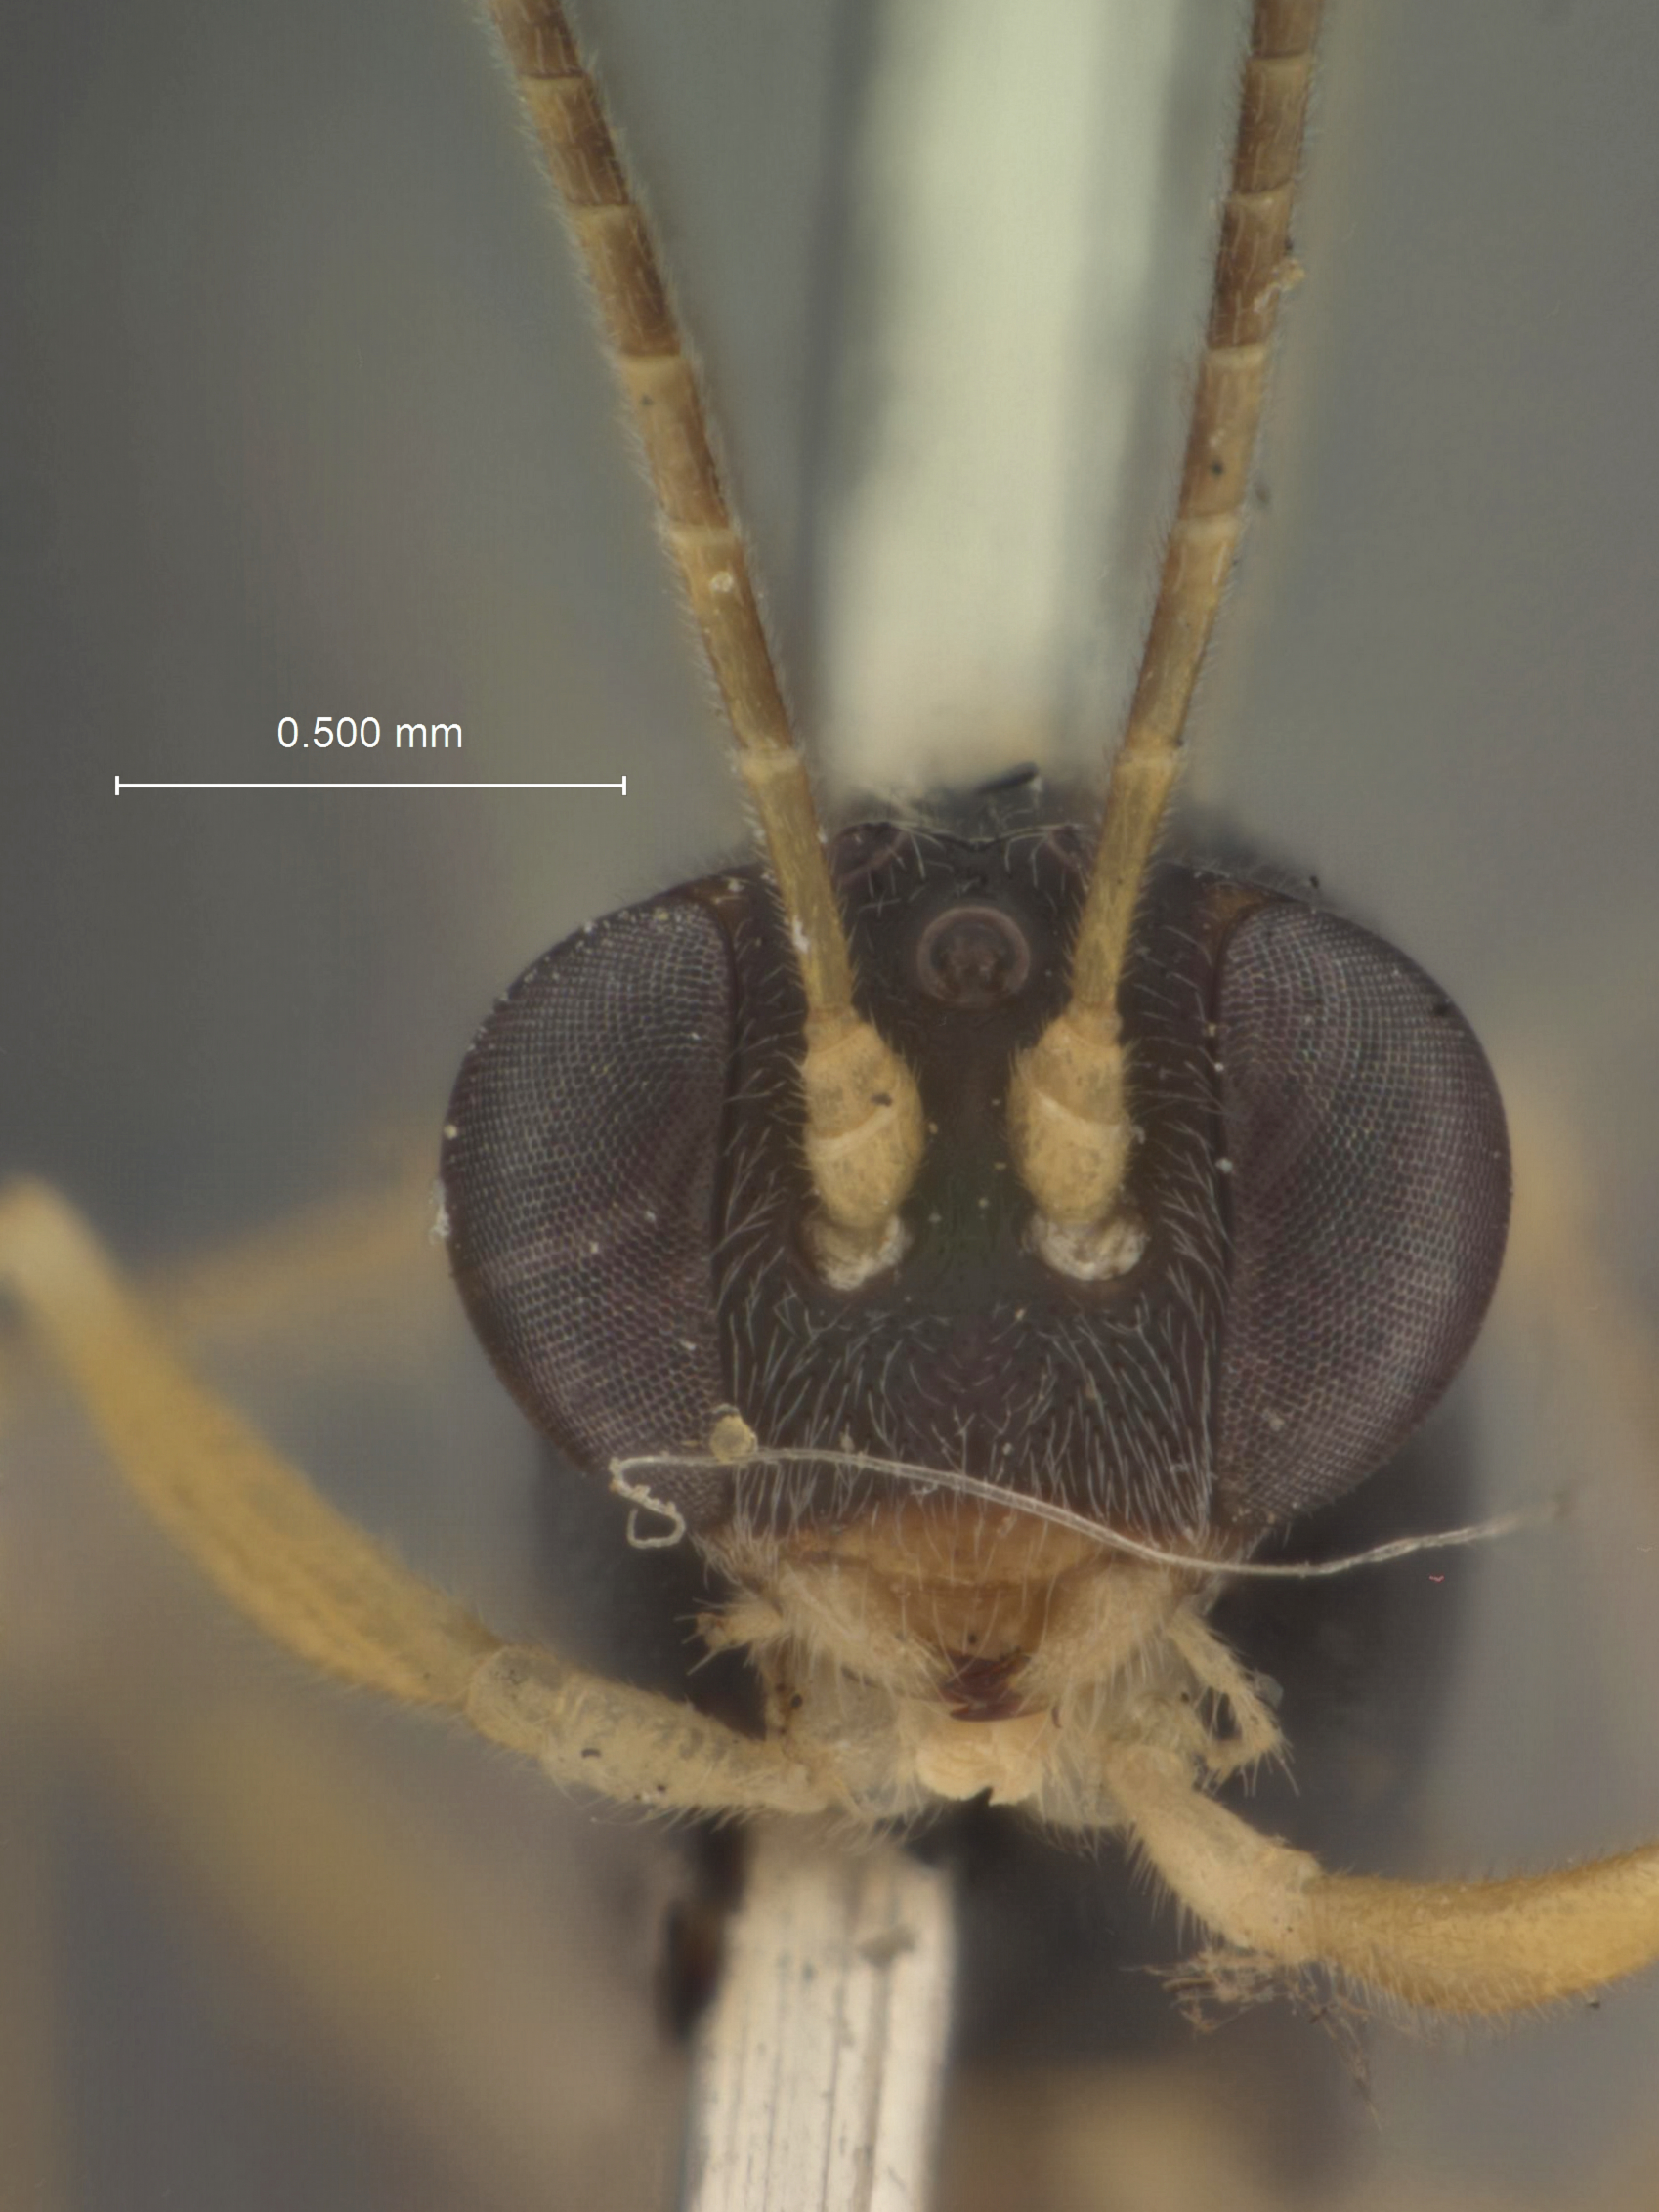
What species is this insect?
Pristomerus microdon
